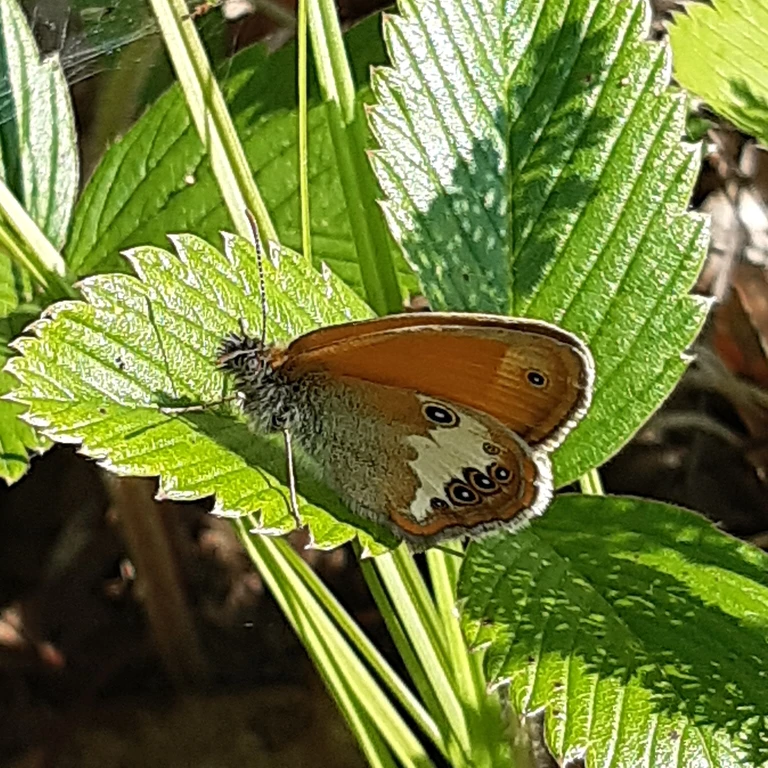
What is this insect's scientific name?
Coenonympha arcania
